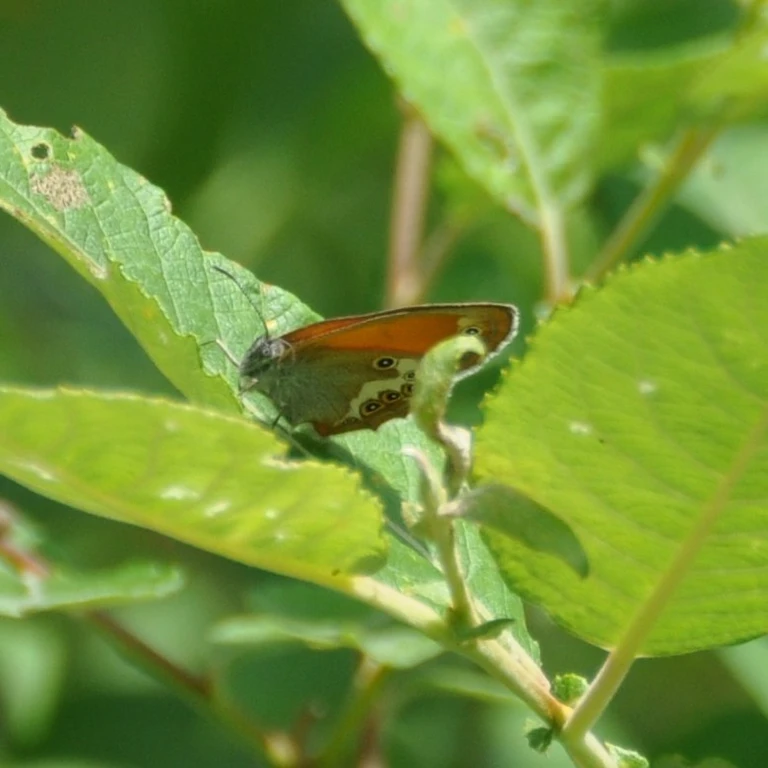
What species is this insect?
Coenonympha arcania
